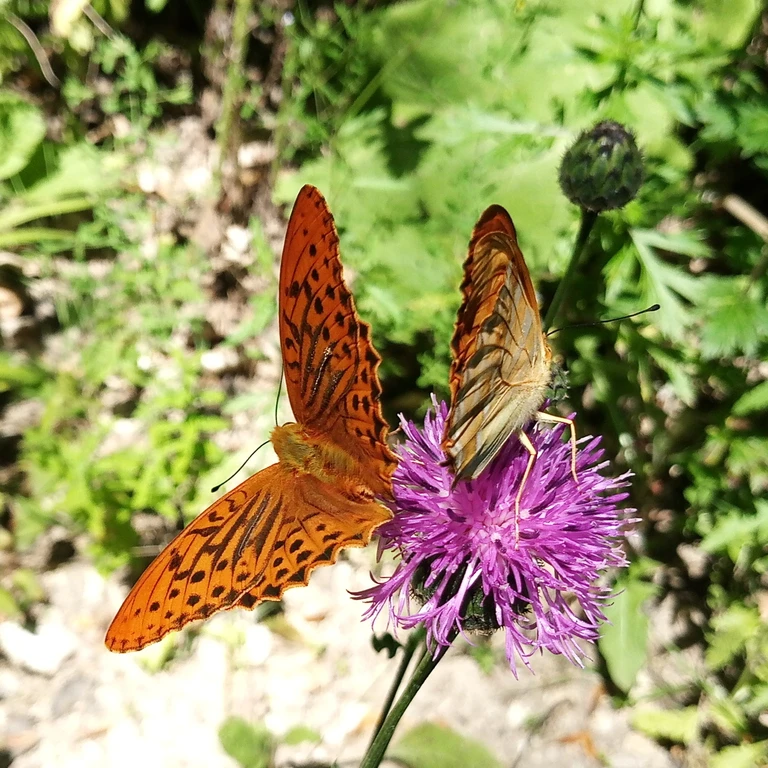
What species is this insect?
Argynnis paphia
